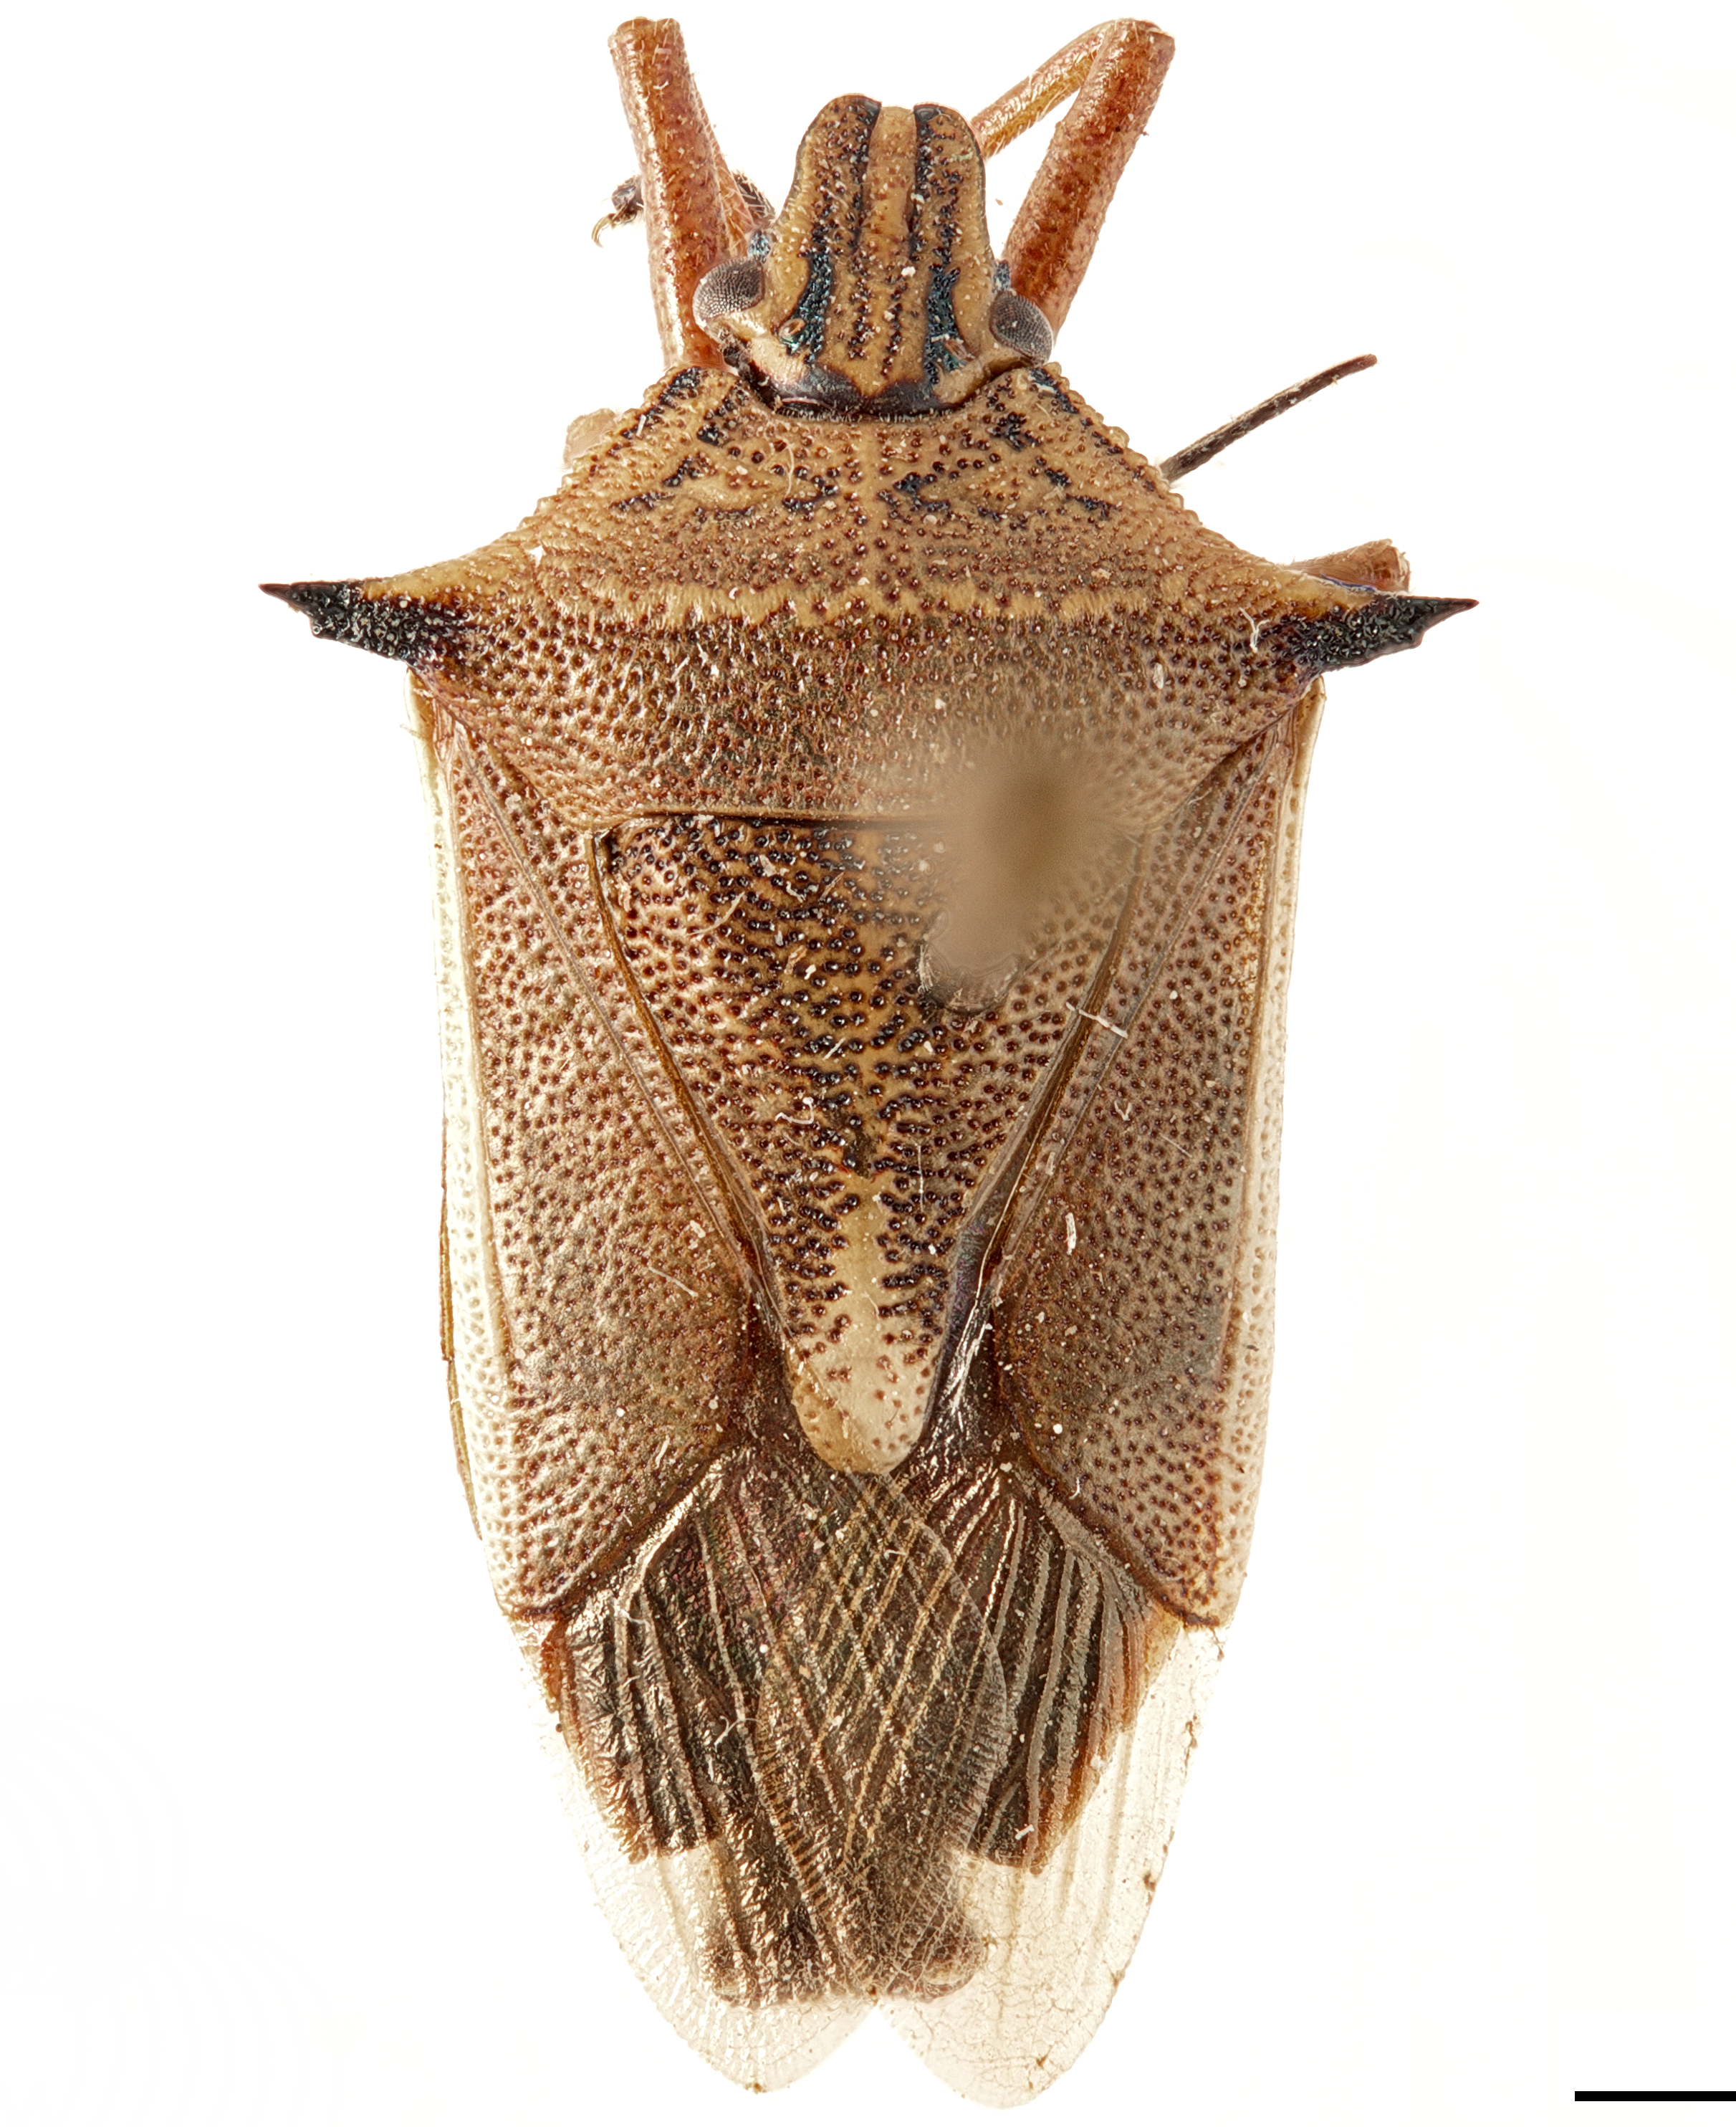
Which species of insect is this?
Andrallus spinidens
